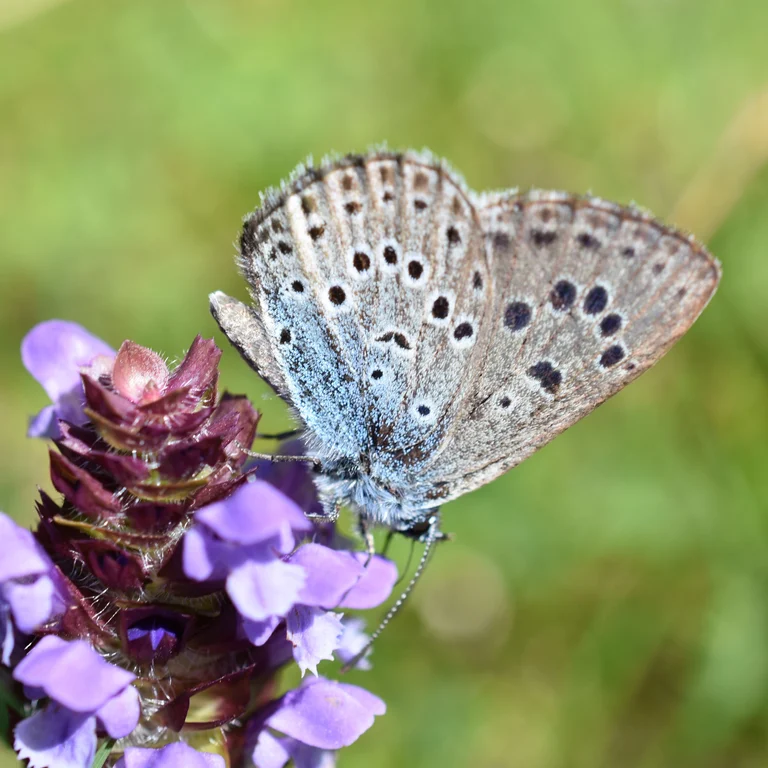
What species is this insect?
Phengaris arion (also Maculinea arion)
